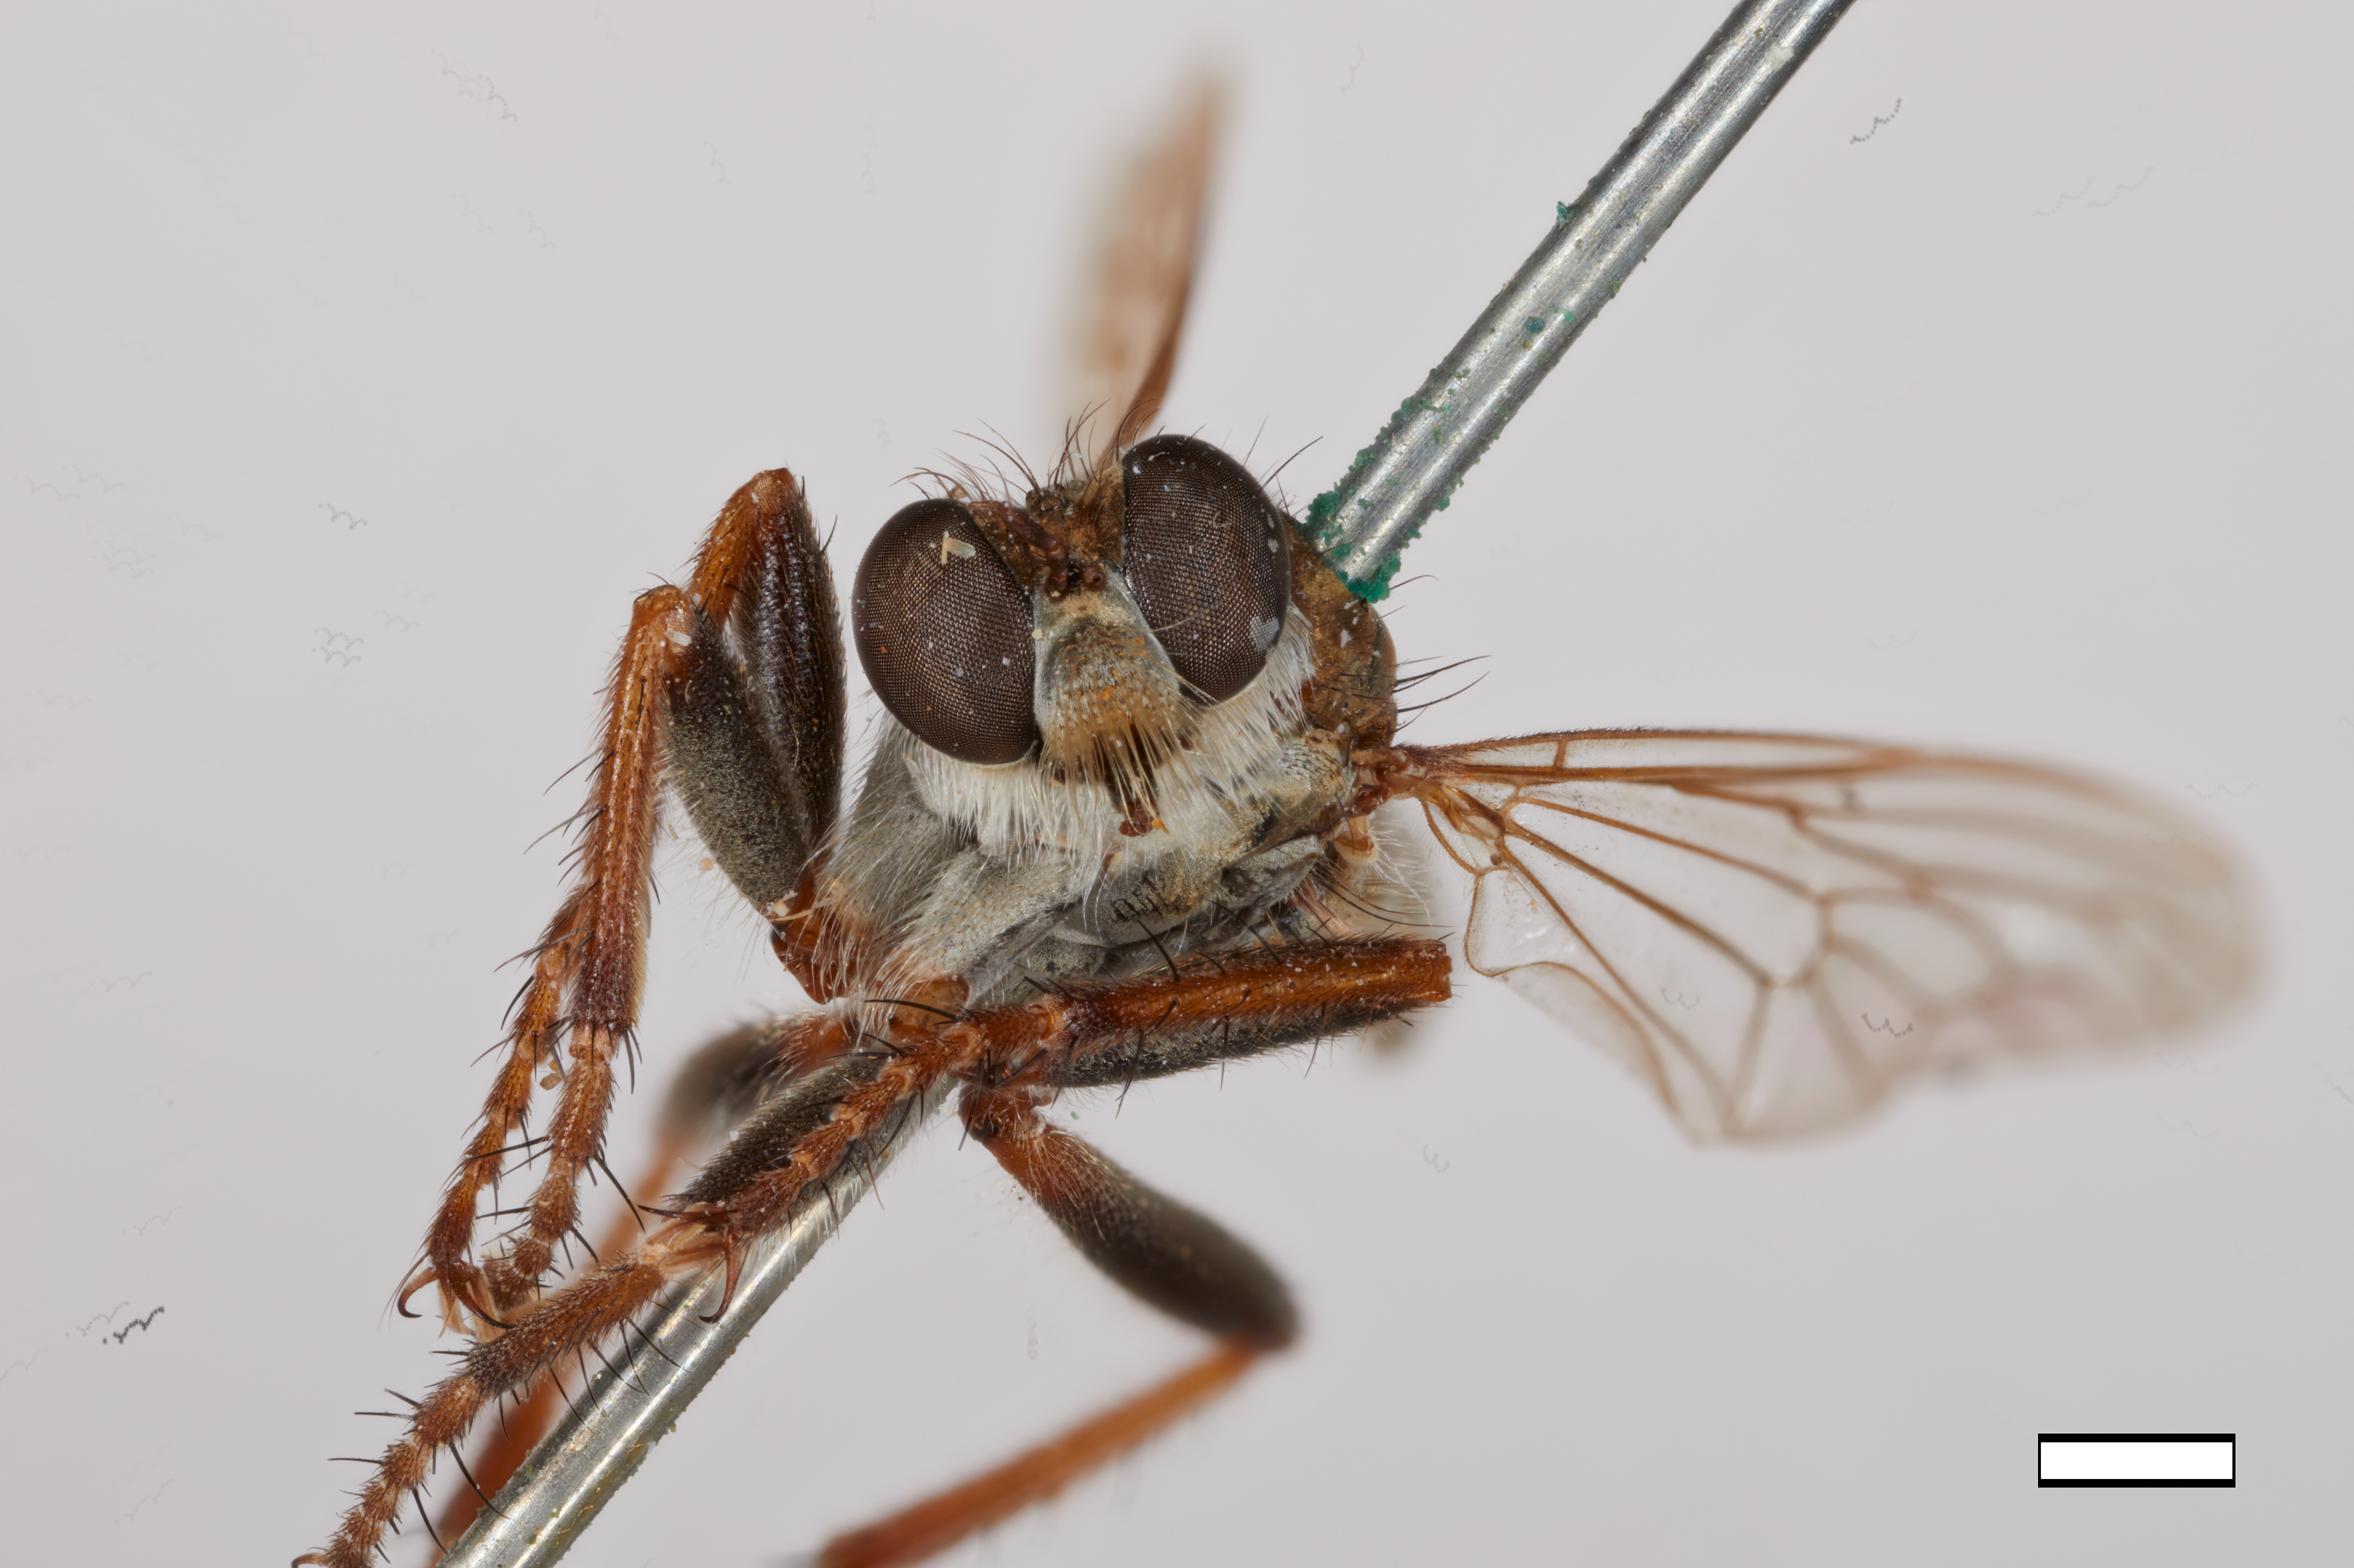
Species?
Lasiopogon flammeus
